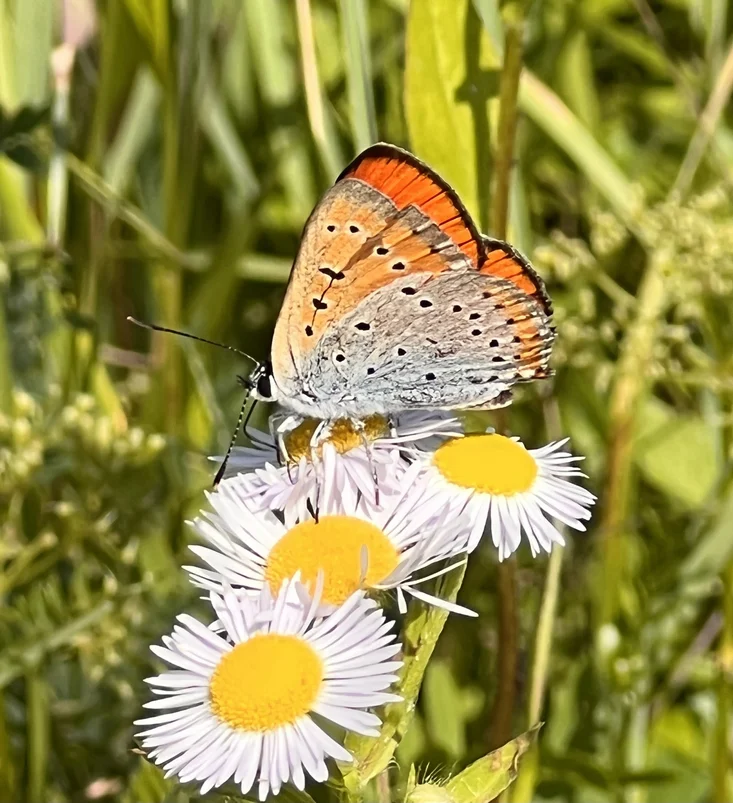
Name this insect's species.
Lycaena dispar
